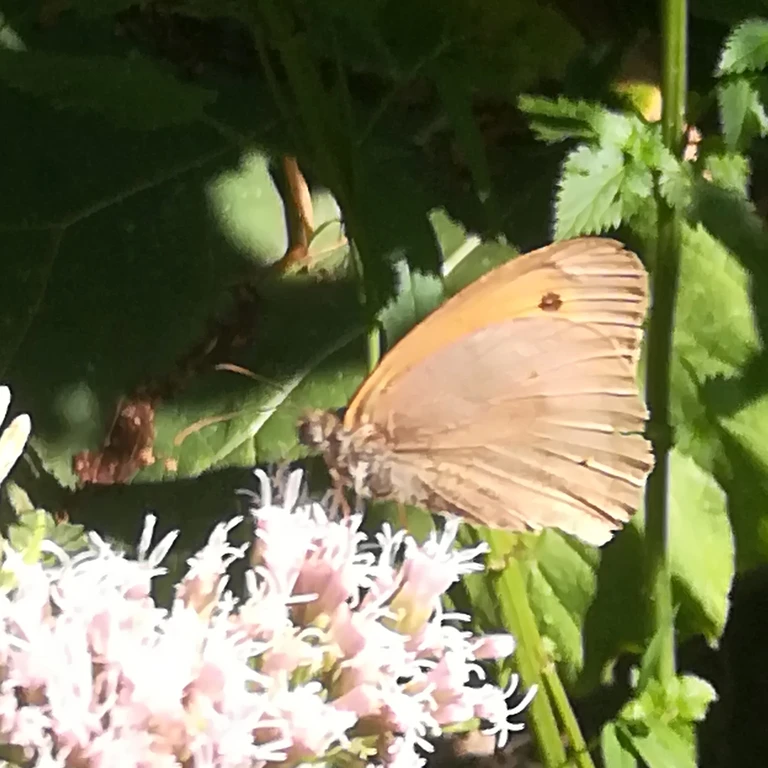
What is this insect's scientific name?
Maniola jurtina
